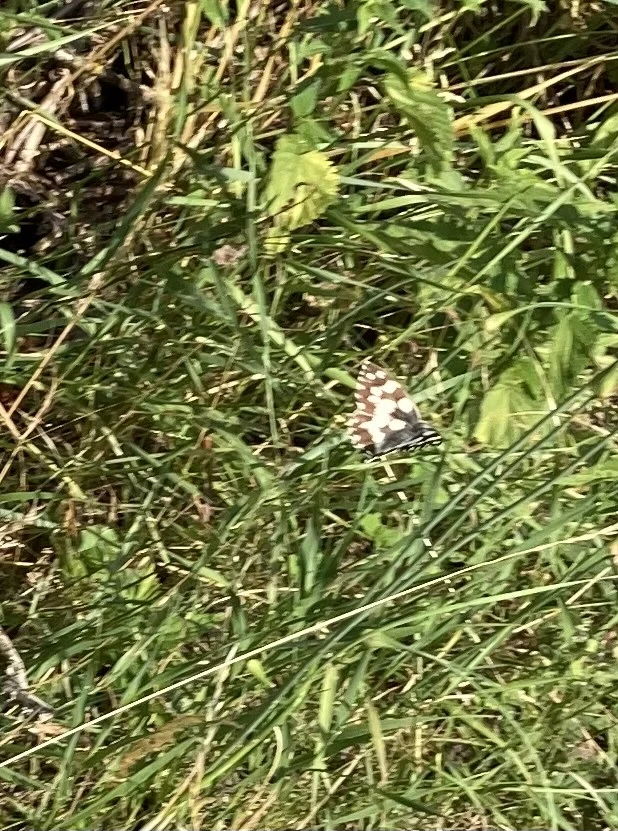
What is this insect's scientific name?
Melanargia galathea
